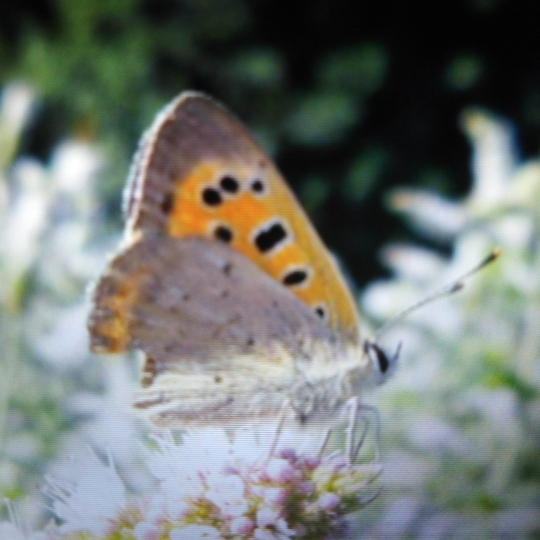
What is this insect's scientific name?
Lycaena phlaeas
